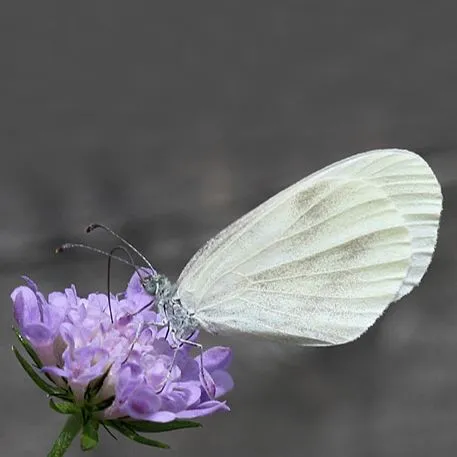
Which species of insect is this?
Leptidea sinapis/juvernica
